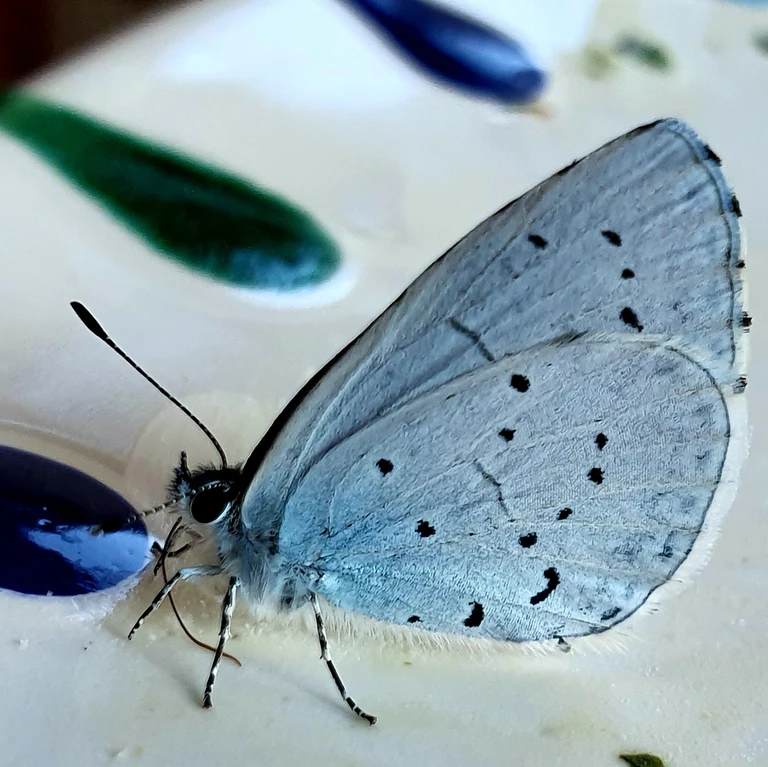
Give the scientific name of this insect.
Celastrina argiolus
